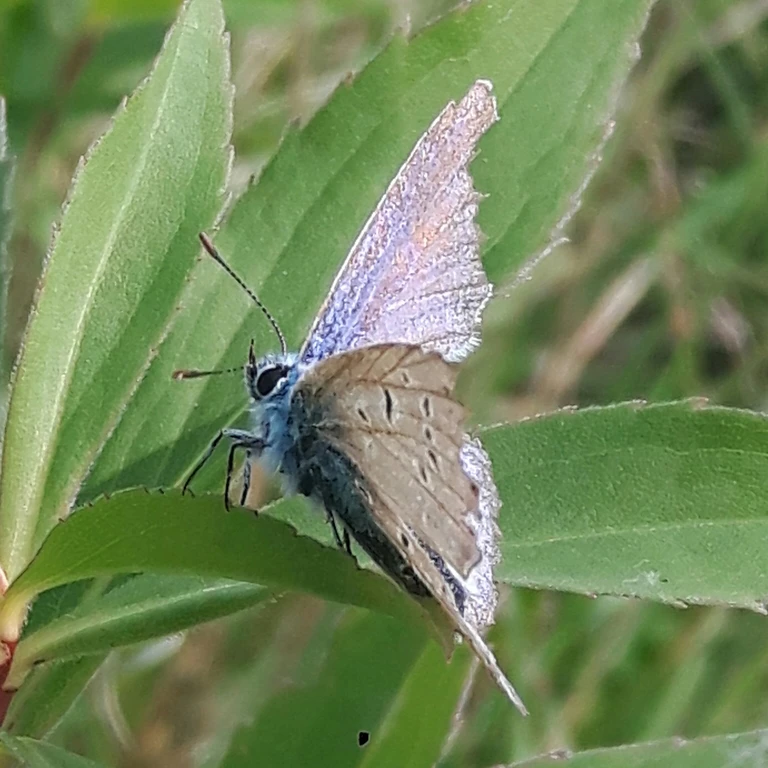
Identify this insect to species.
Polyommatus icarus
